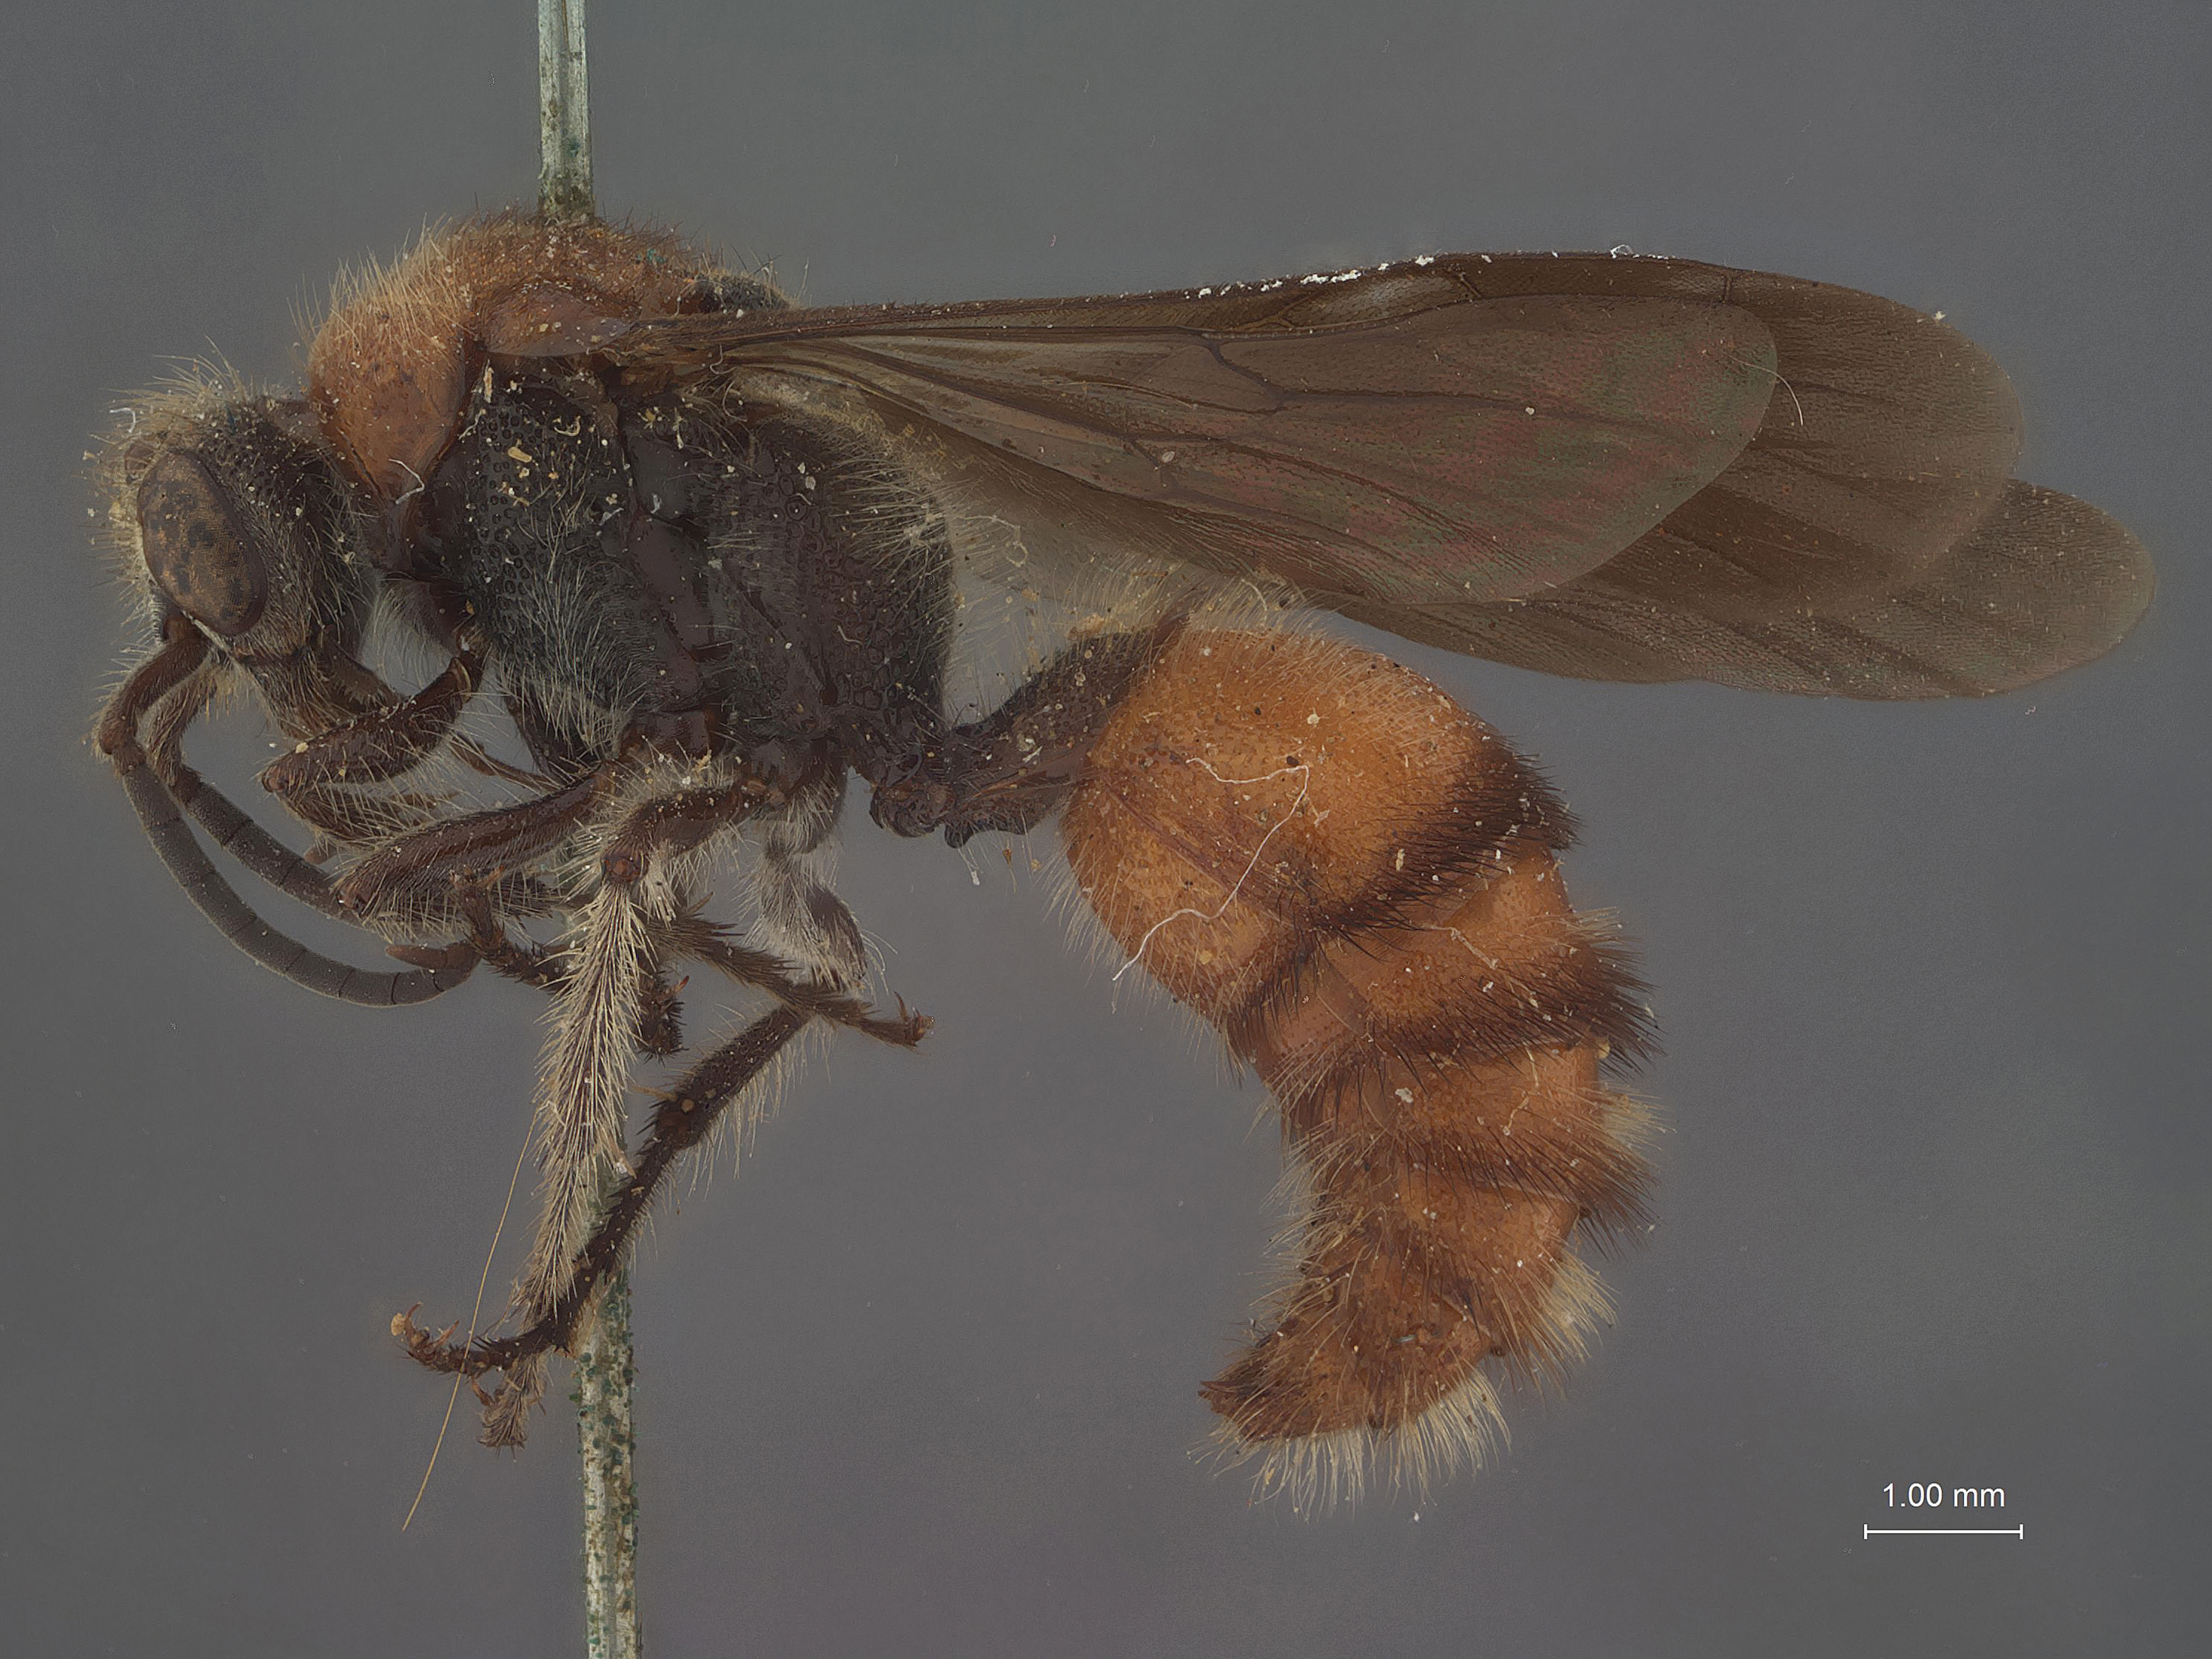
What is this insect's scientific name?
Mutilla sayi
